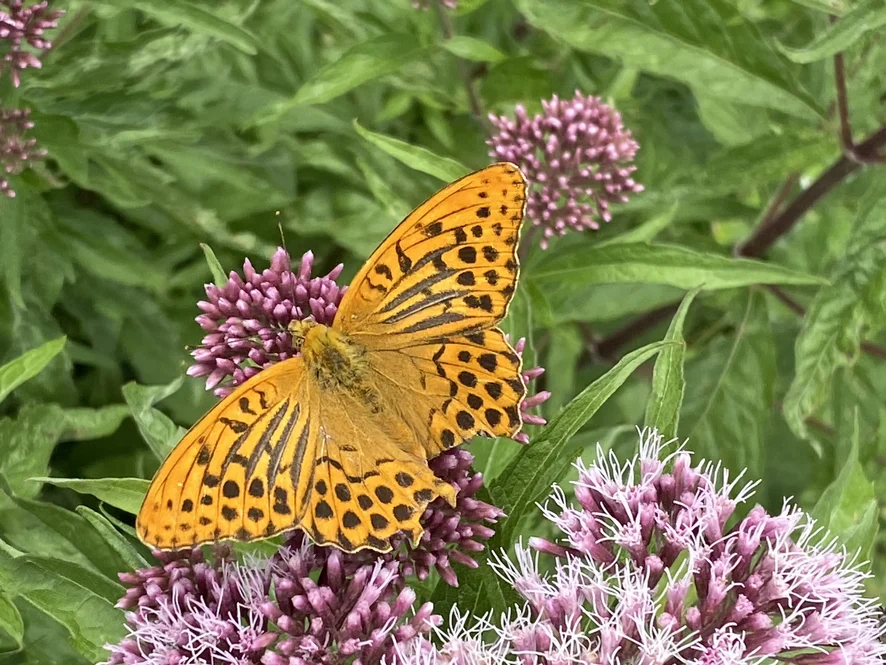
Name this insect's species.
Argynnis paphia
